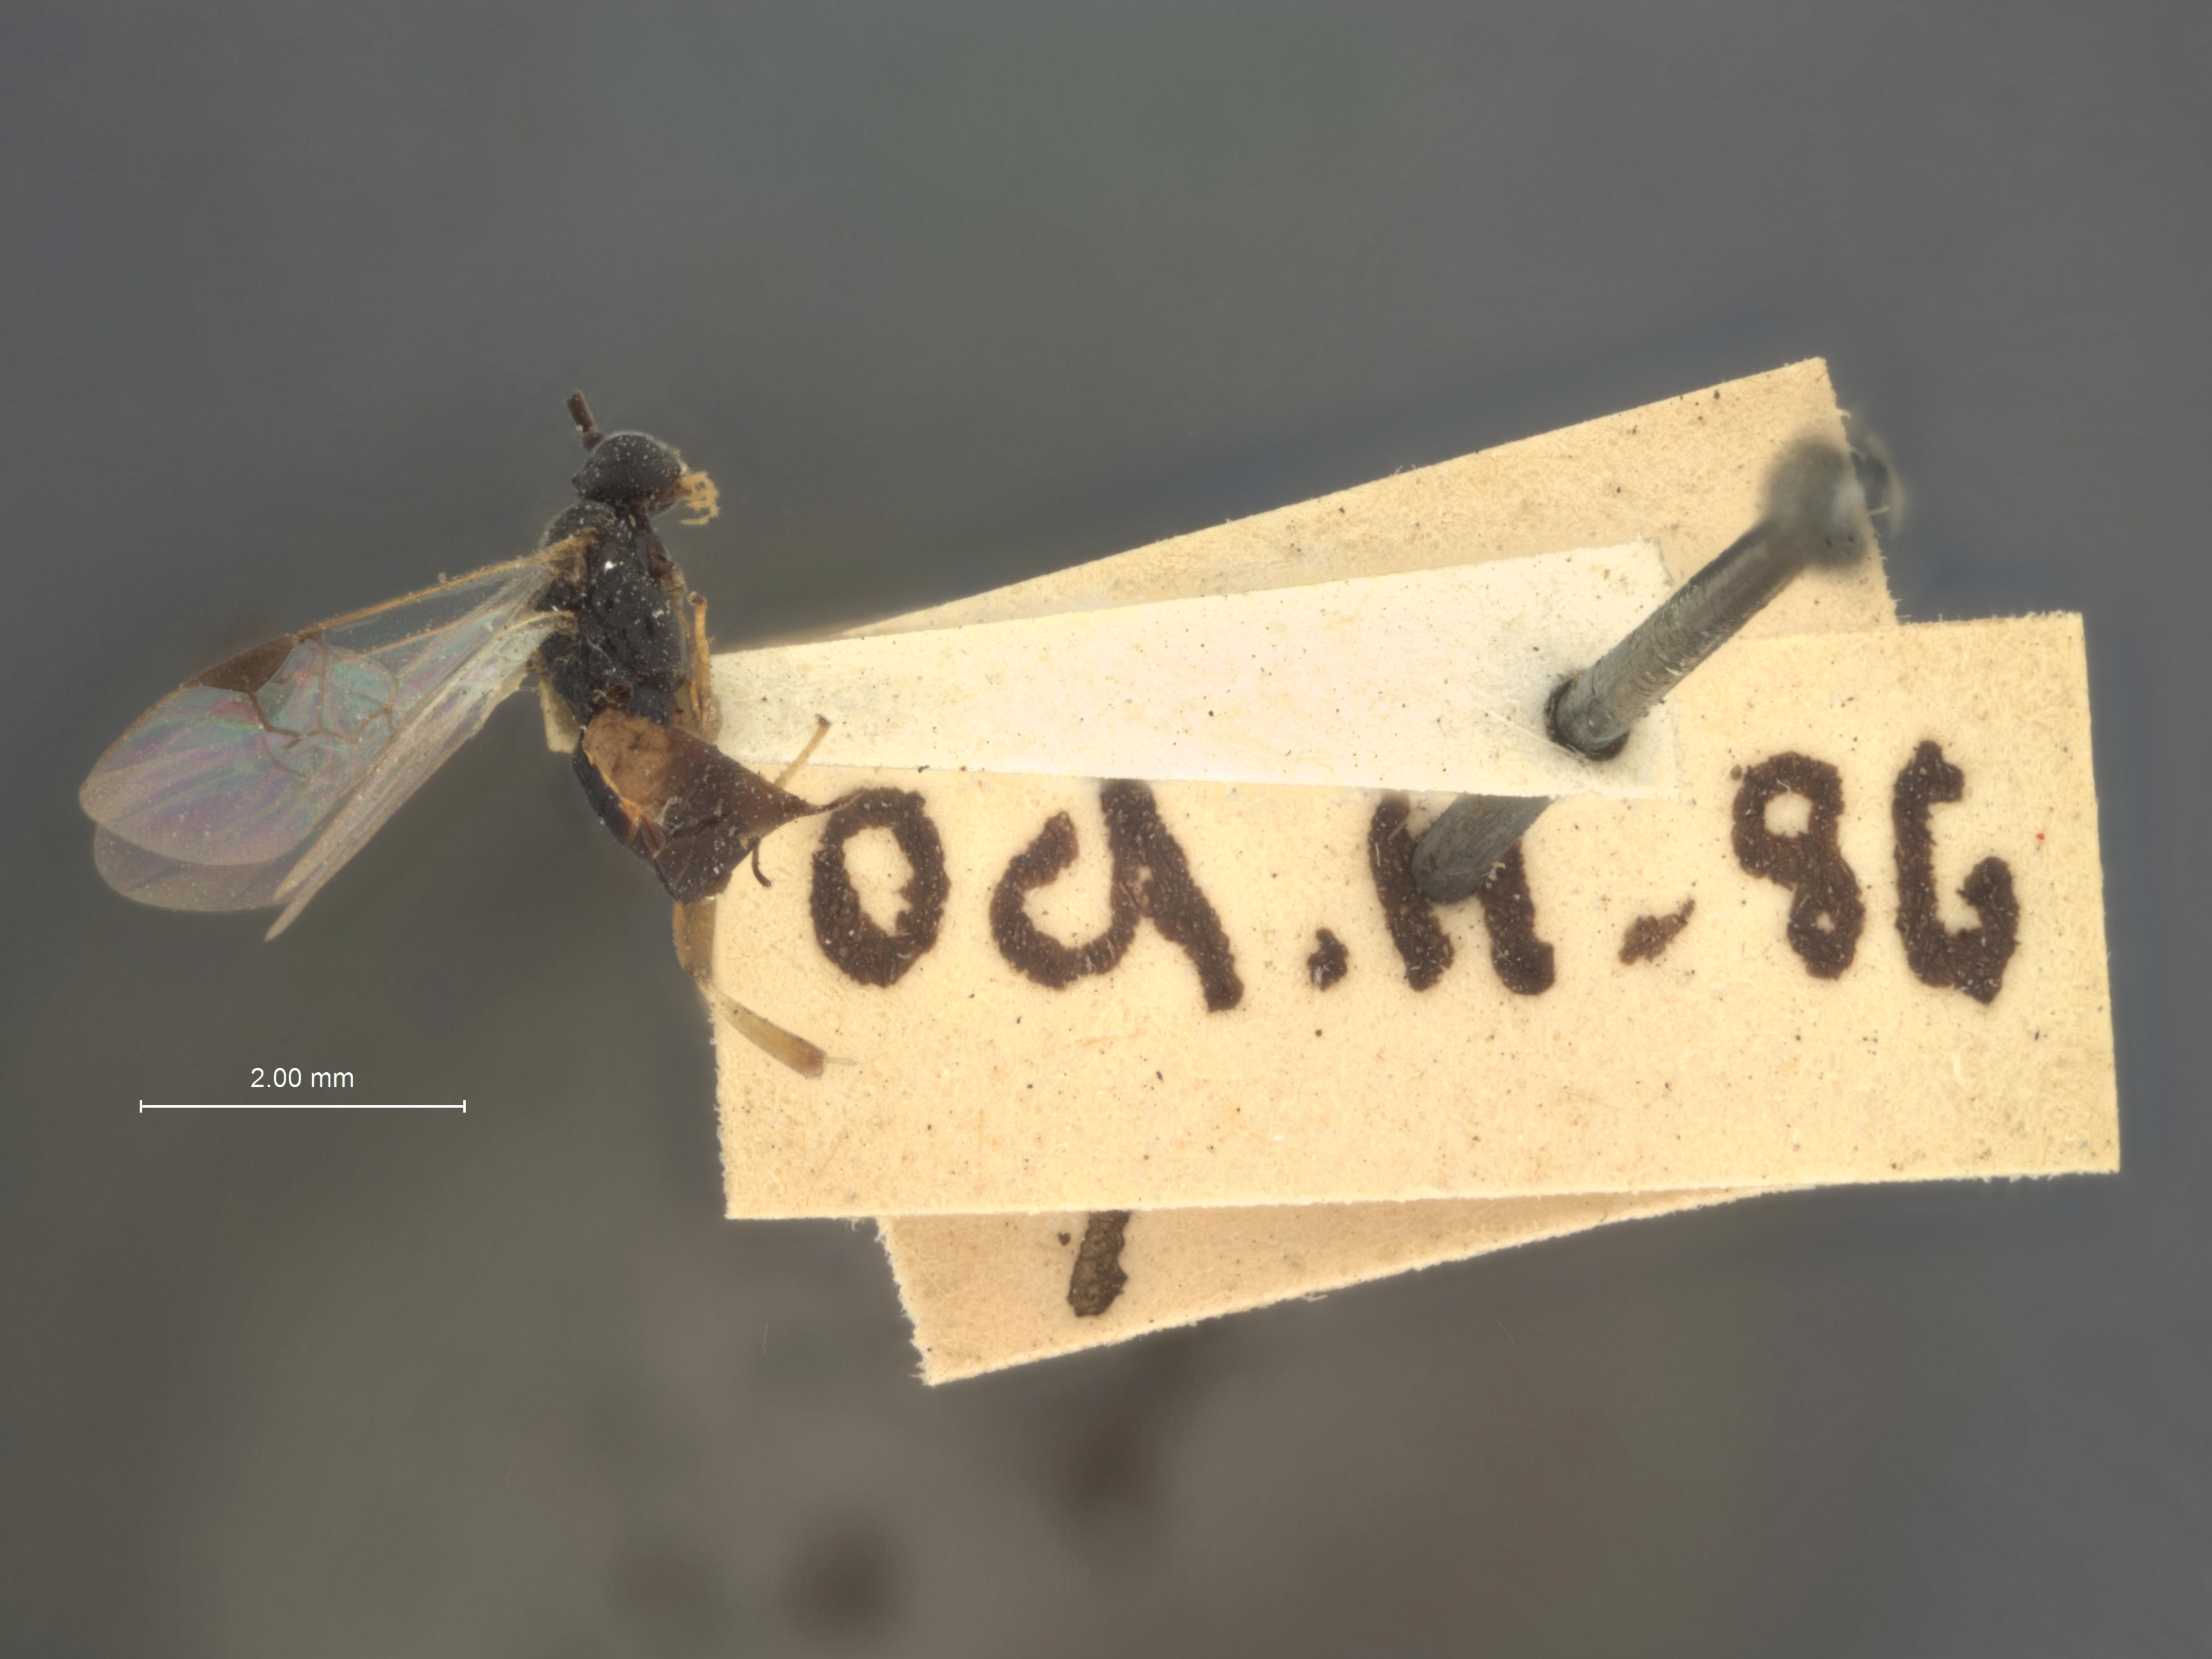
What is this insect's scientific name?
Apanteles hypantriae
